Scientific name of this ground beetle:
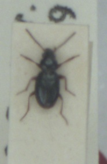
Bembidion schueppelii
